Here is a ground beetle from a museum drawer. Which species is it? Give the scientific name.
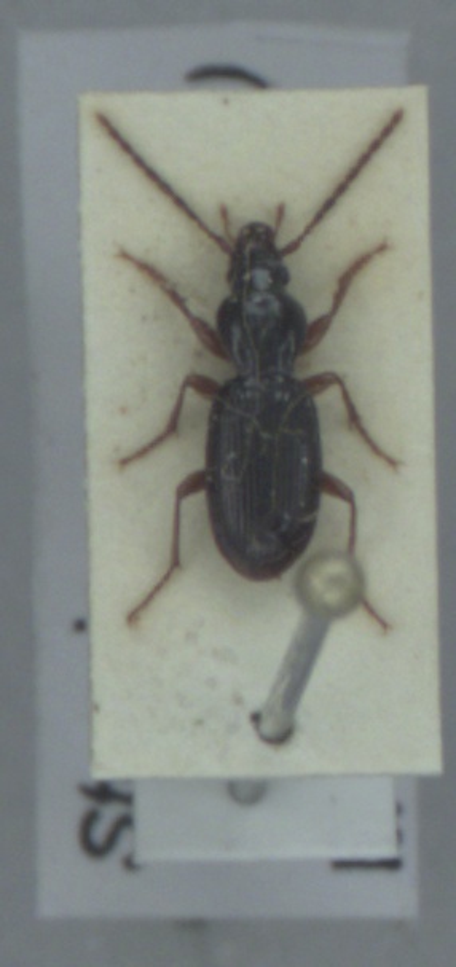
Stomis pumicatus
